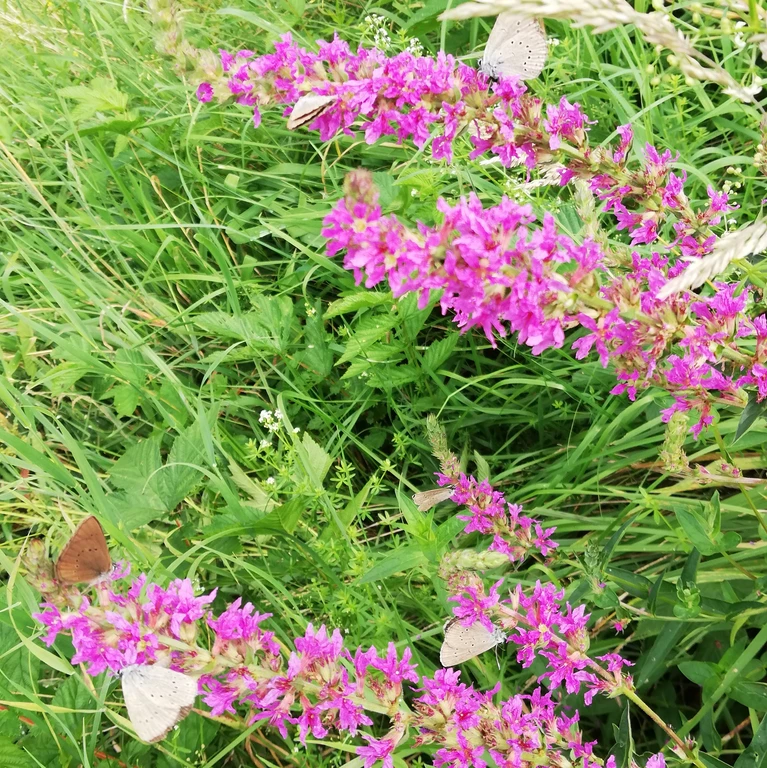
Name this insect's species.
Phengaris teleius
